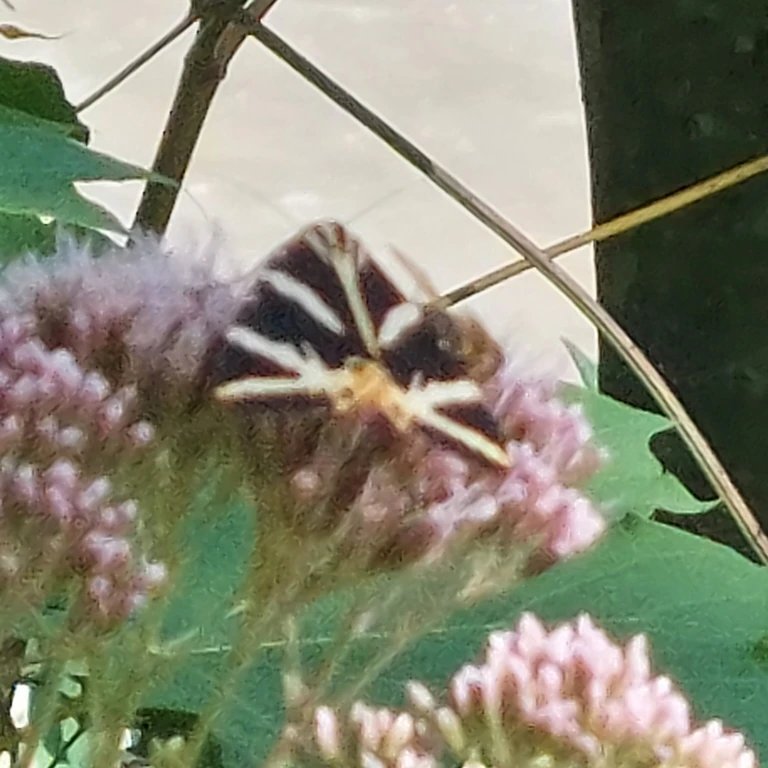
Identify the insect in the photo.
Euplagia quadripunctaria
